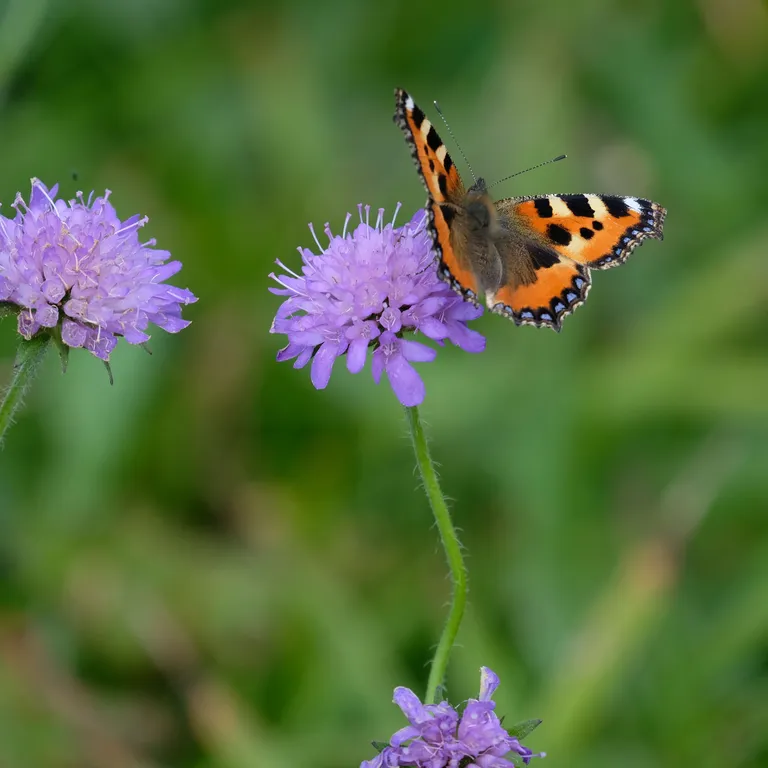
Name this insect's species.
Aglais urticae
